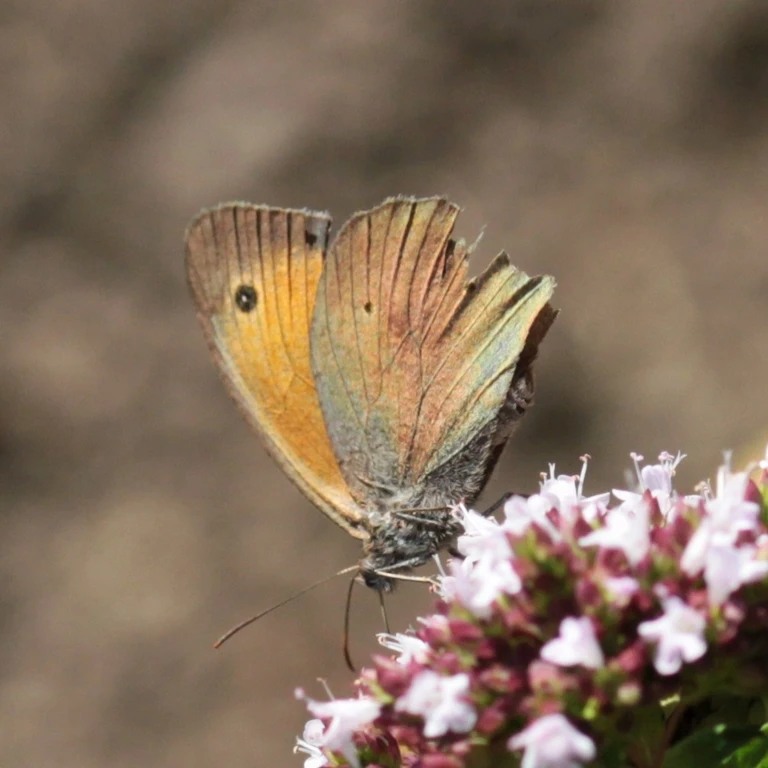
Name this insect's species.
Maniola jurtina
